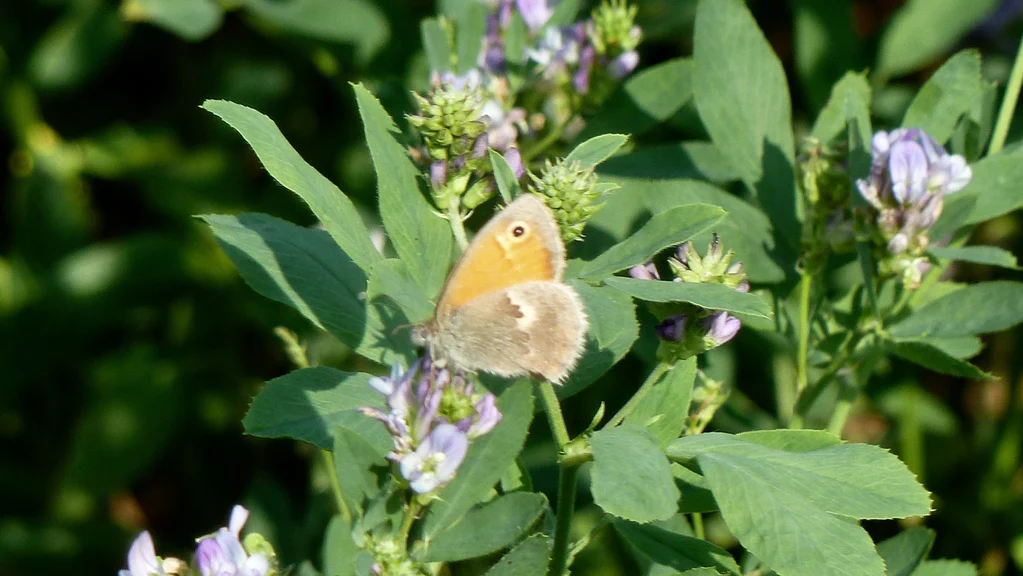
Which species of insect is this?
Coenonympha pamphilus
